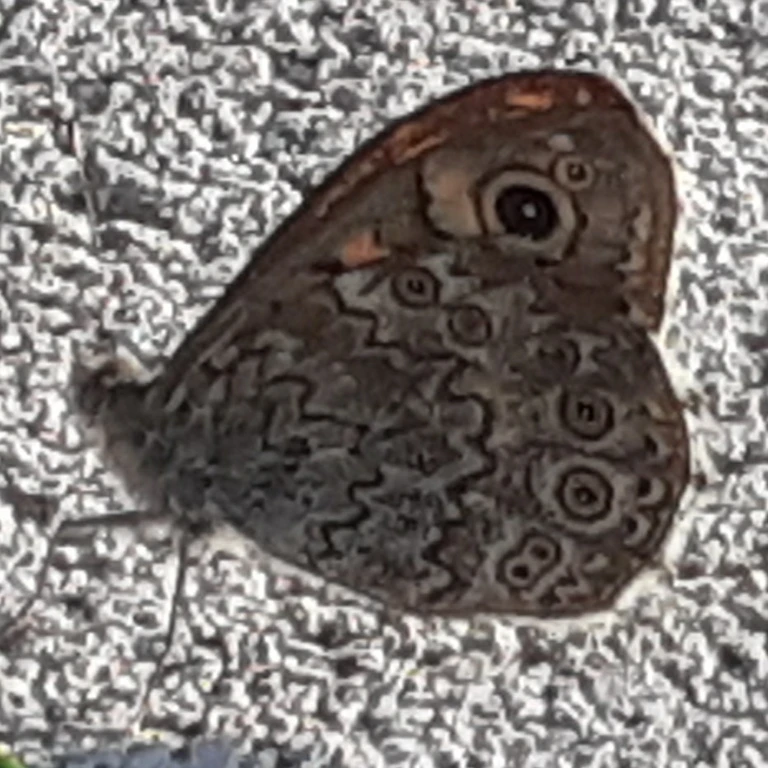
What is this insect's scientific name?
Lasiommata megera (also Pararge megera)
